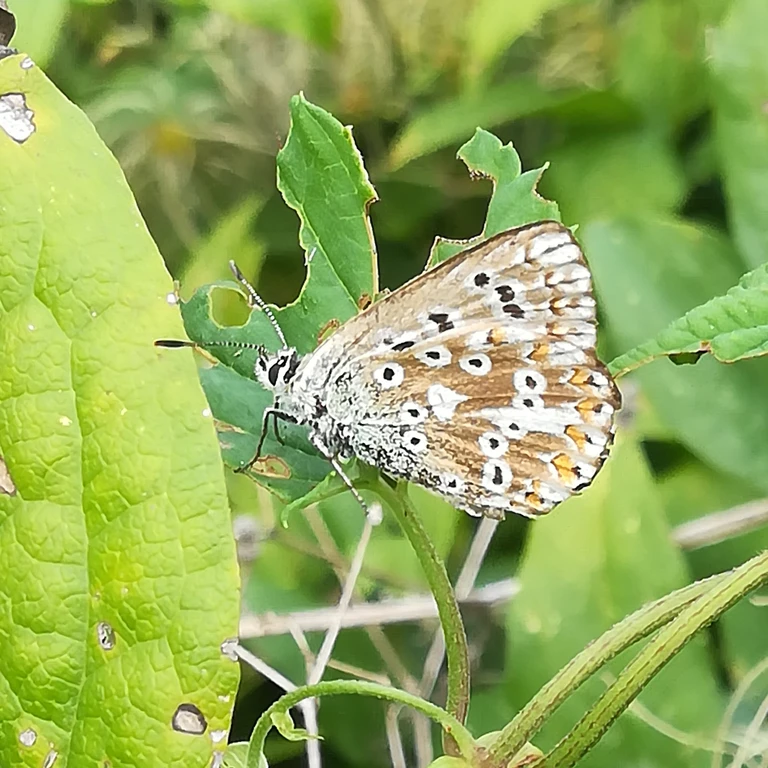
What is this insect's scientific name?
Lysandra coridon
